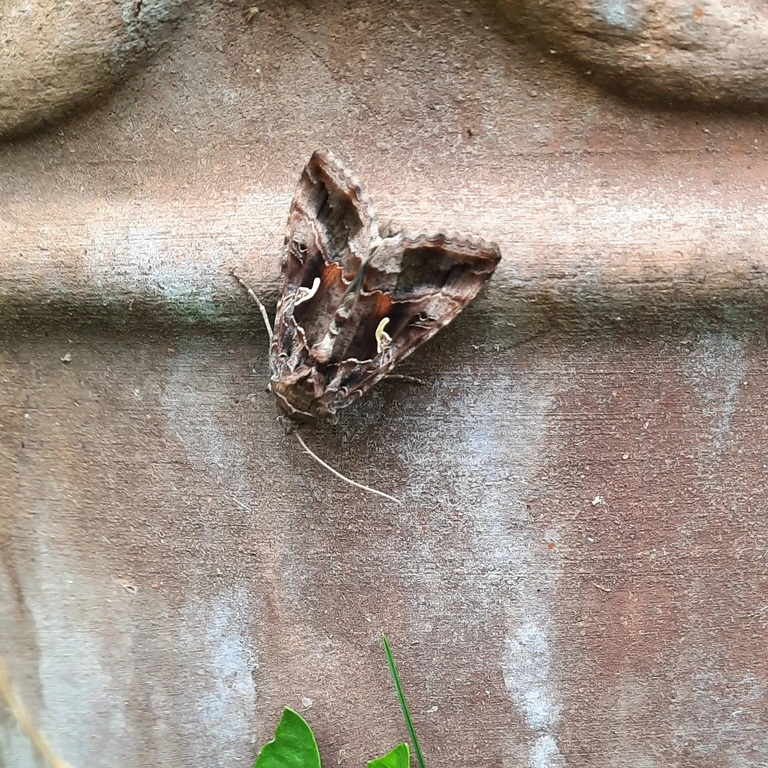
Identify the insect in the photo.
Autographa gamma
